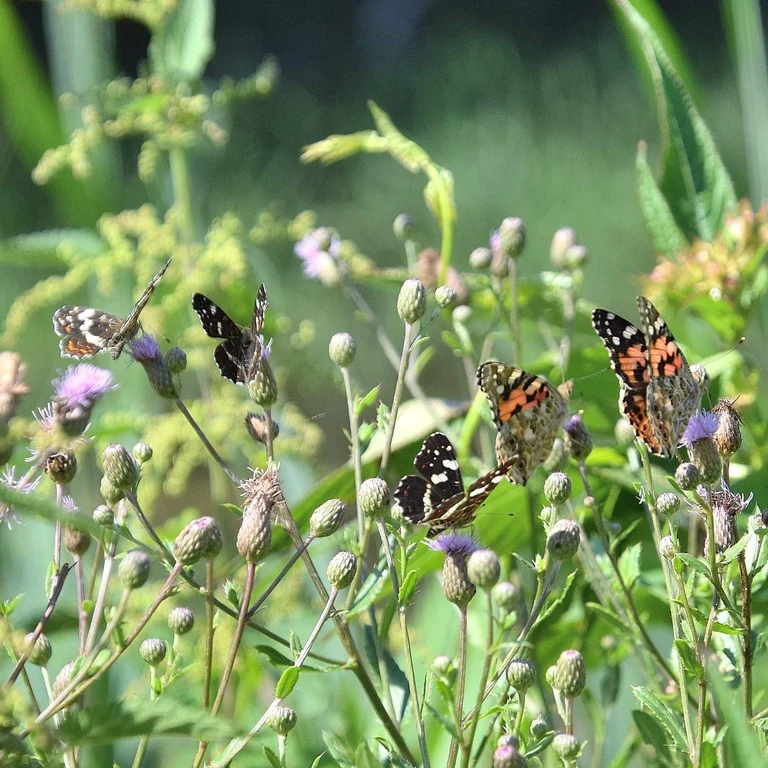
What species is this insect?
Araschnia levana
